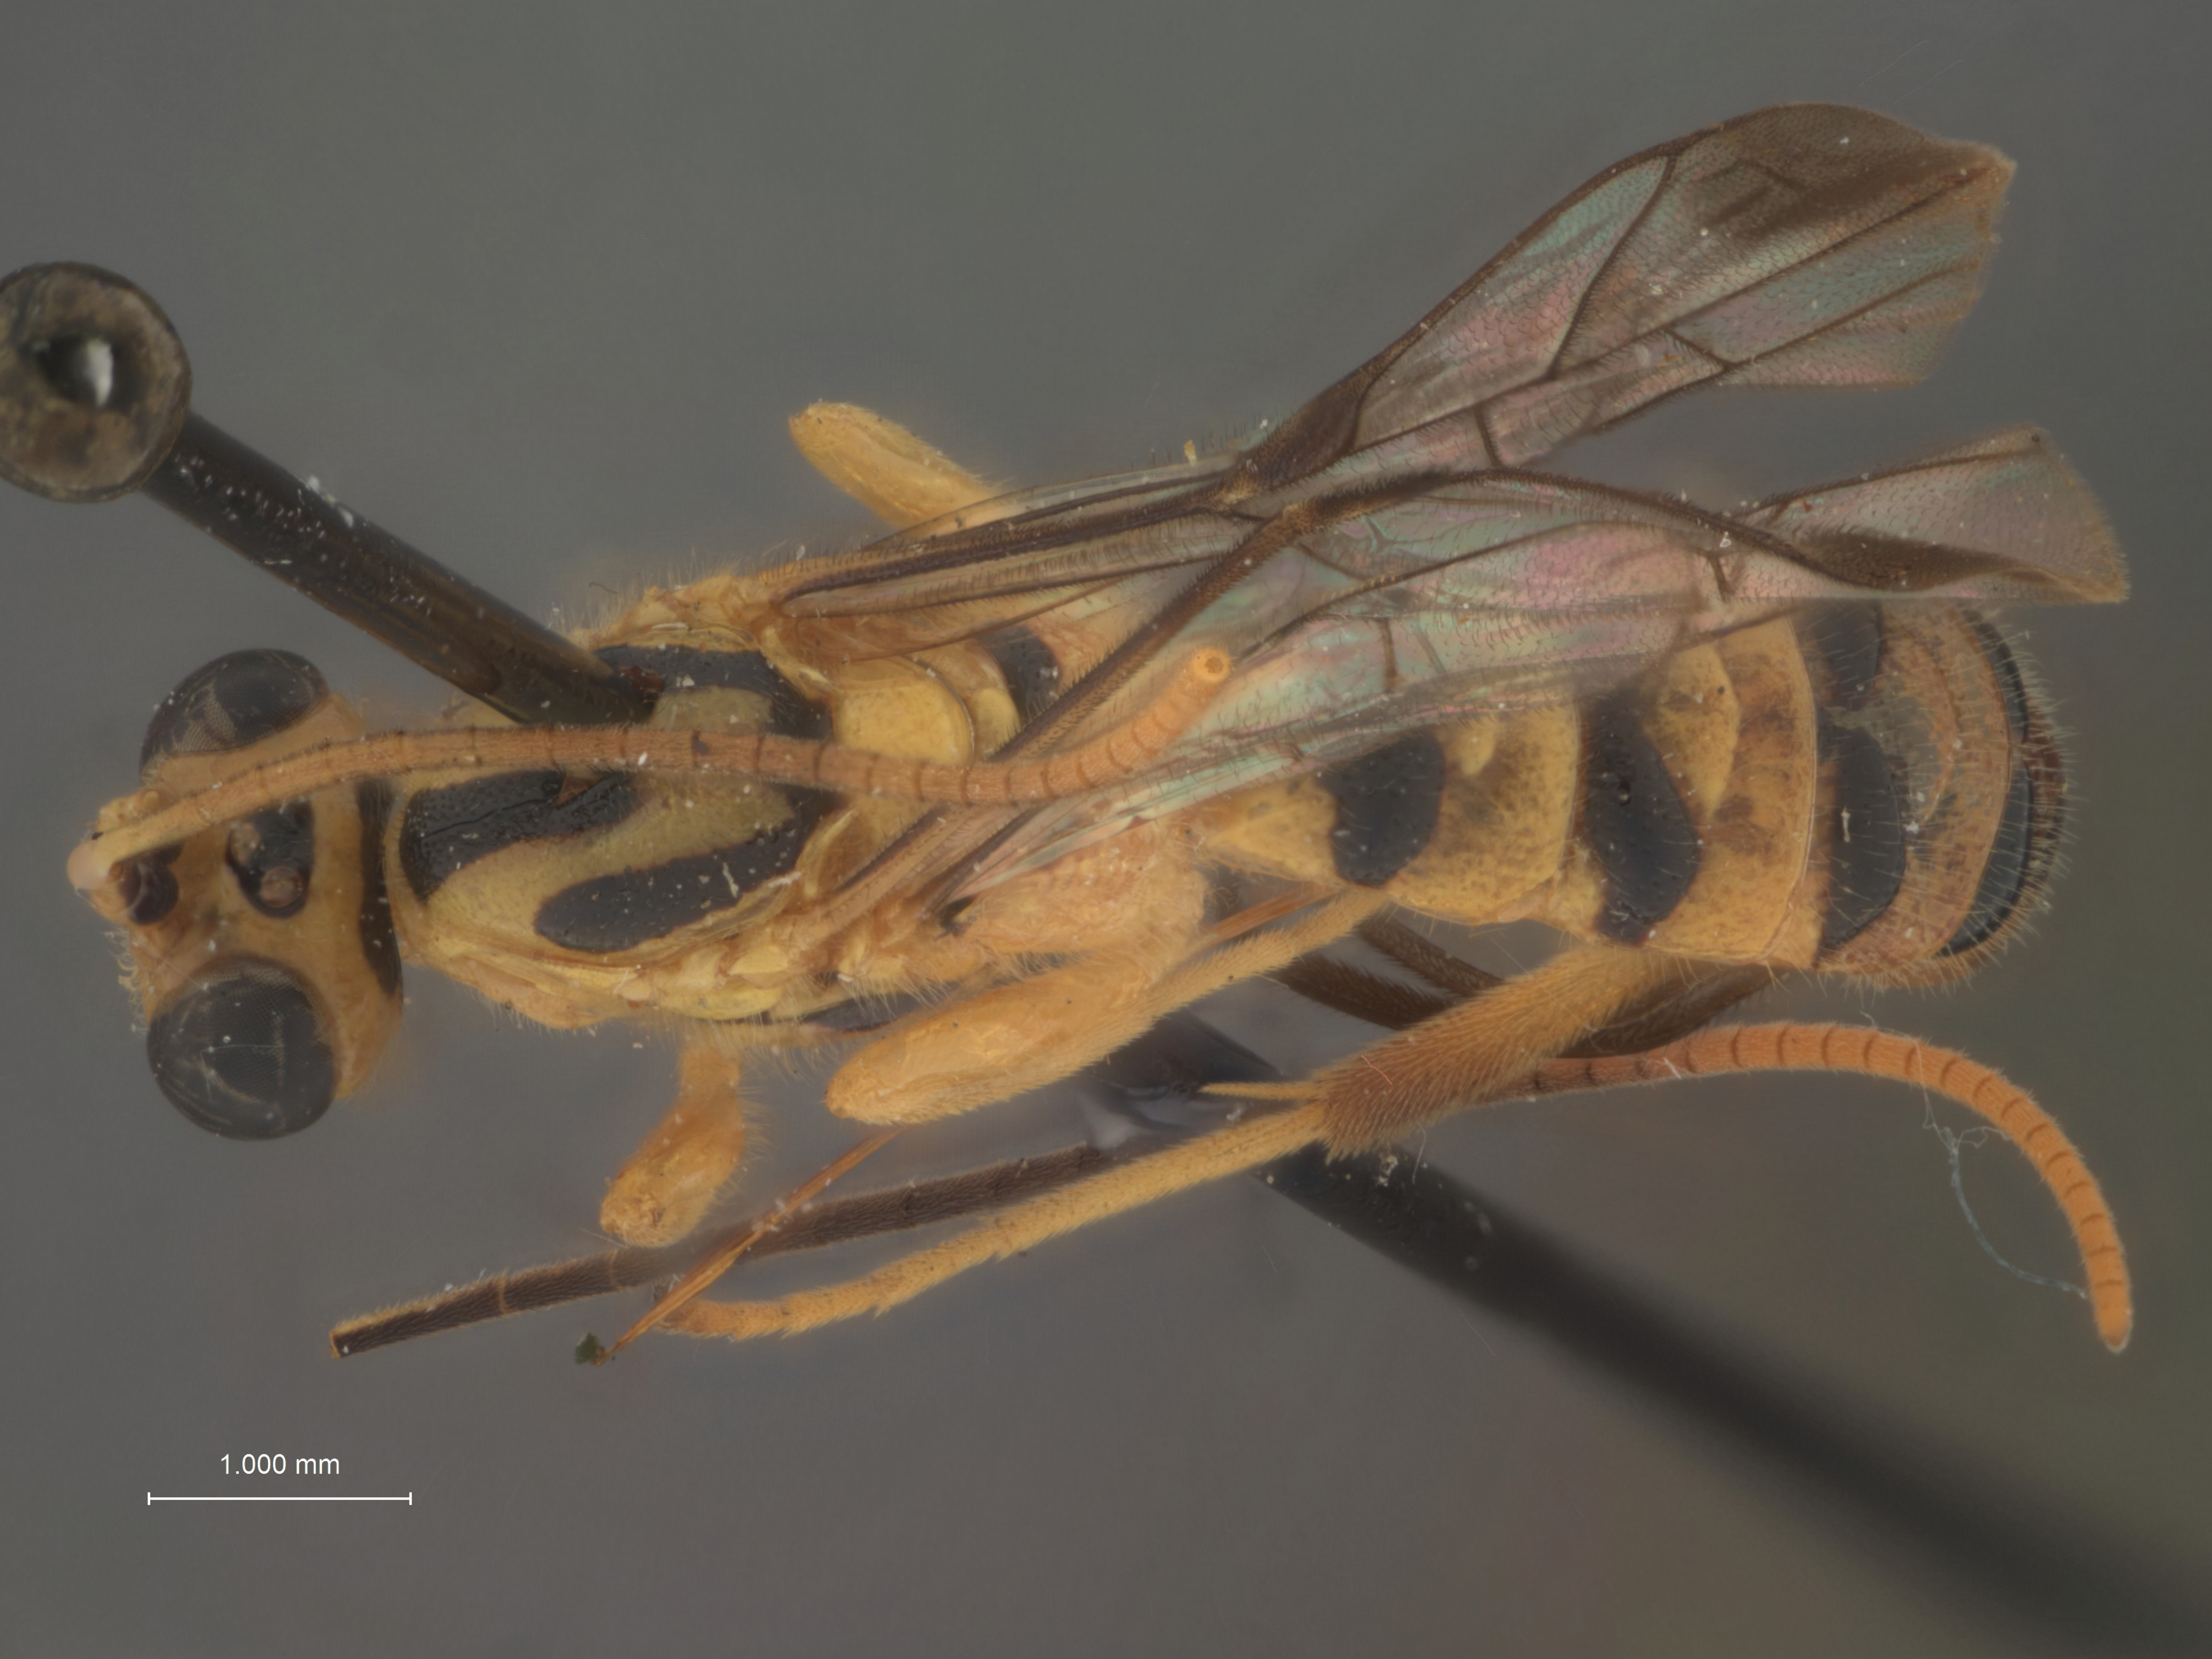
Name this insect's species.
Toxophoroides glaucomatus
